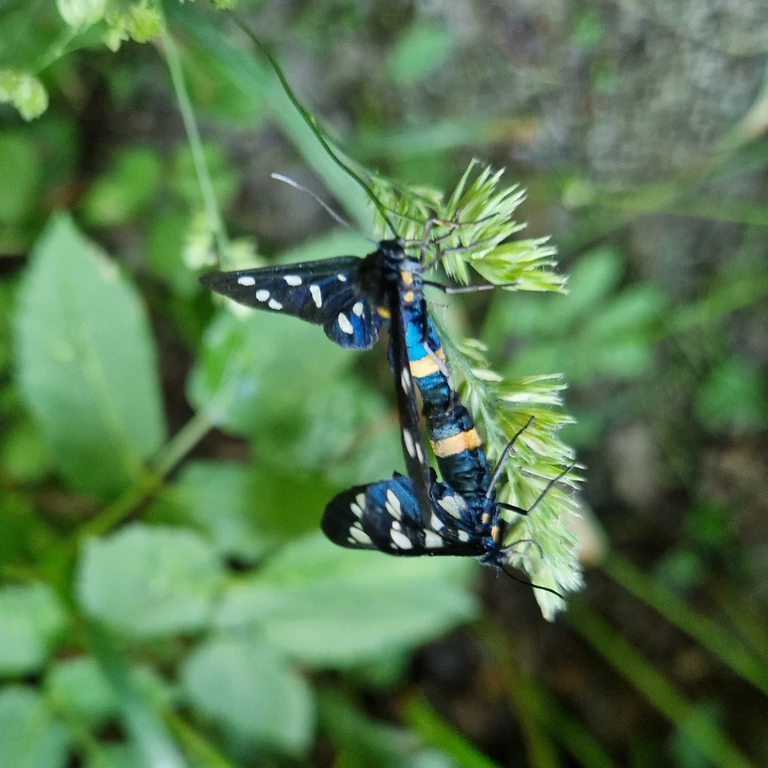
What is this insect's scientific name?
Amata phegea
